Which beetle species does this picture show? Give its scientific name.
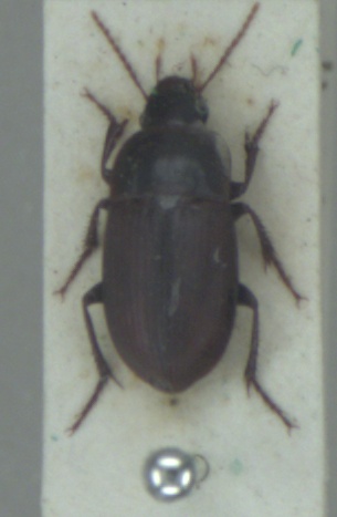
Harpalus servus
